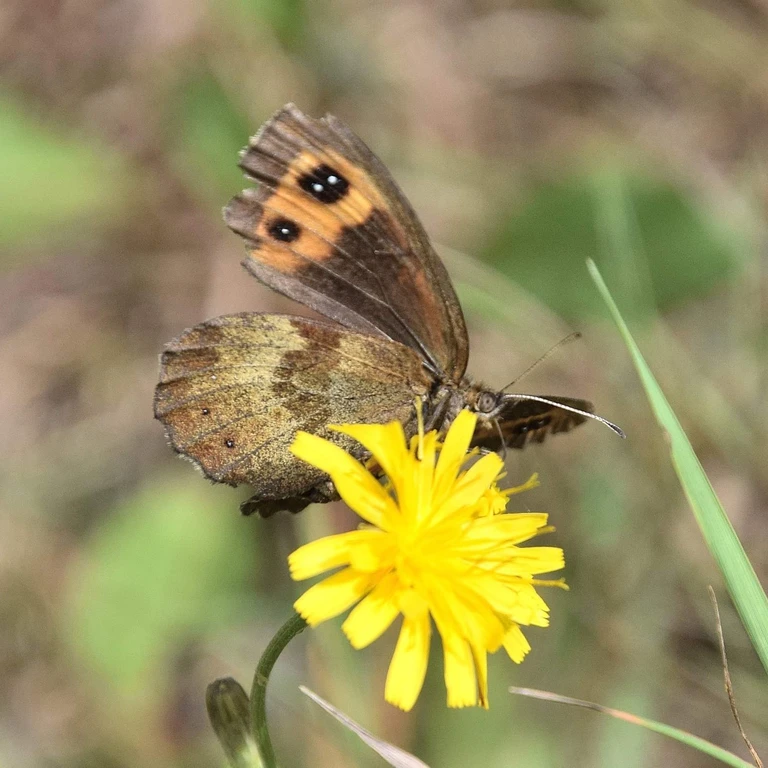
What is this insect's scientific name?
Erebia aethiops
